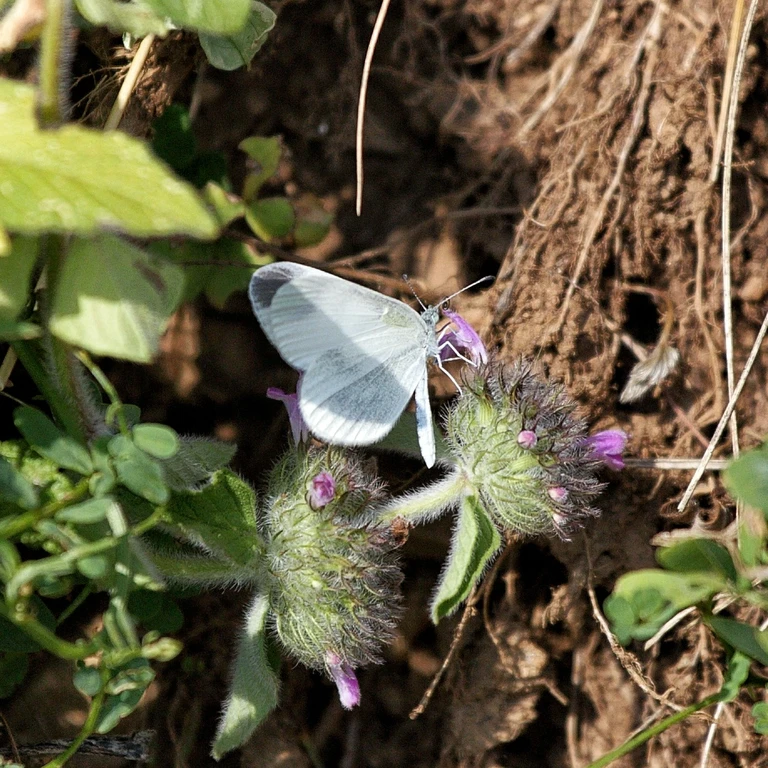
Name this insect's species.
Leptidea sinapis/juvernica
